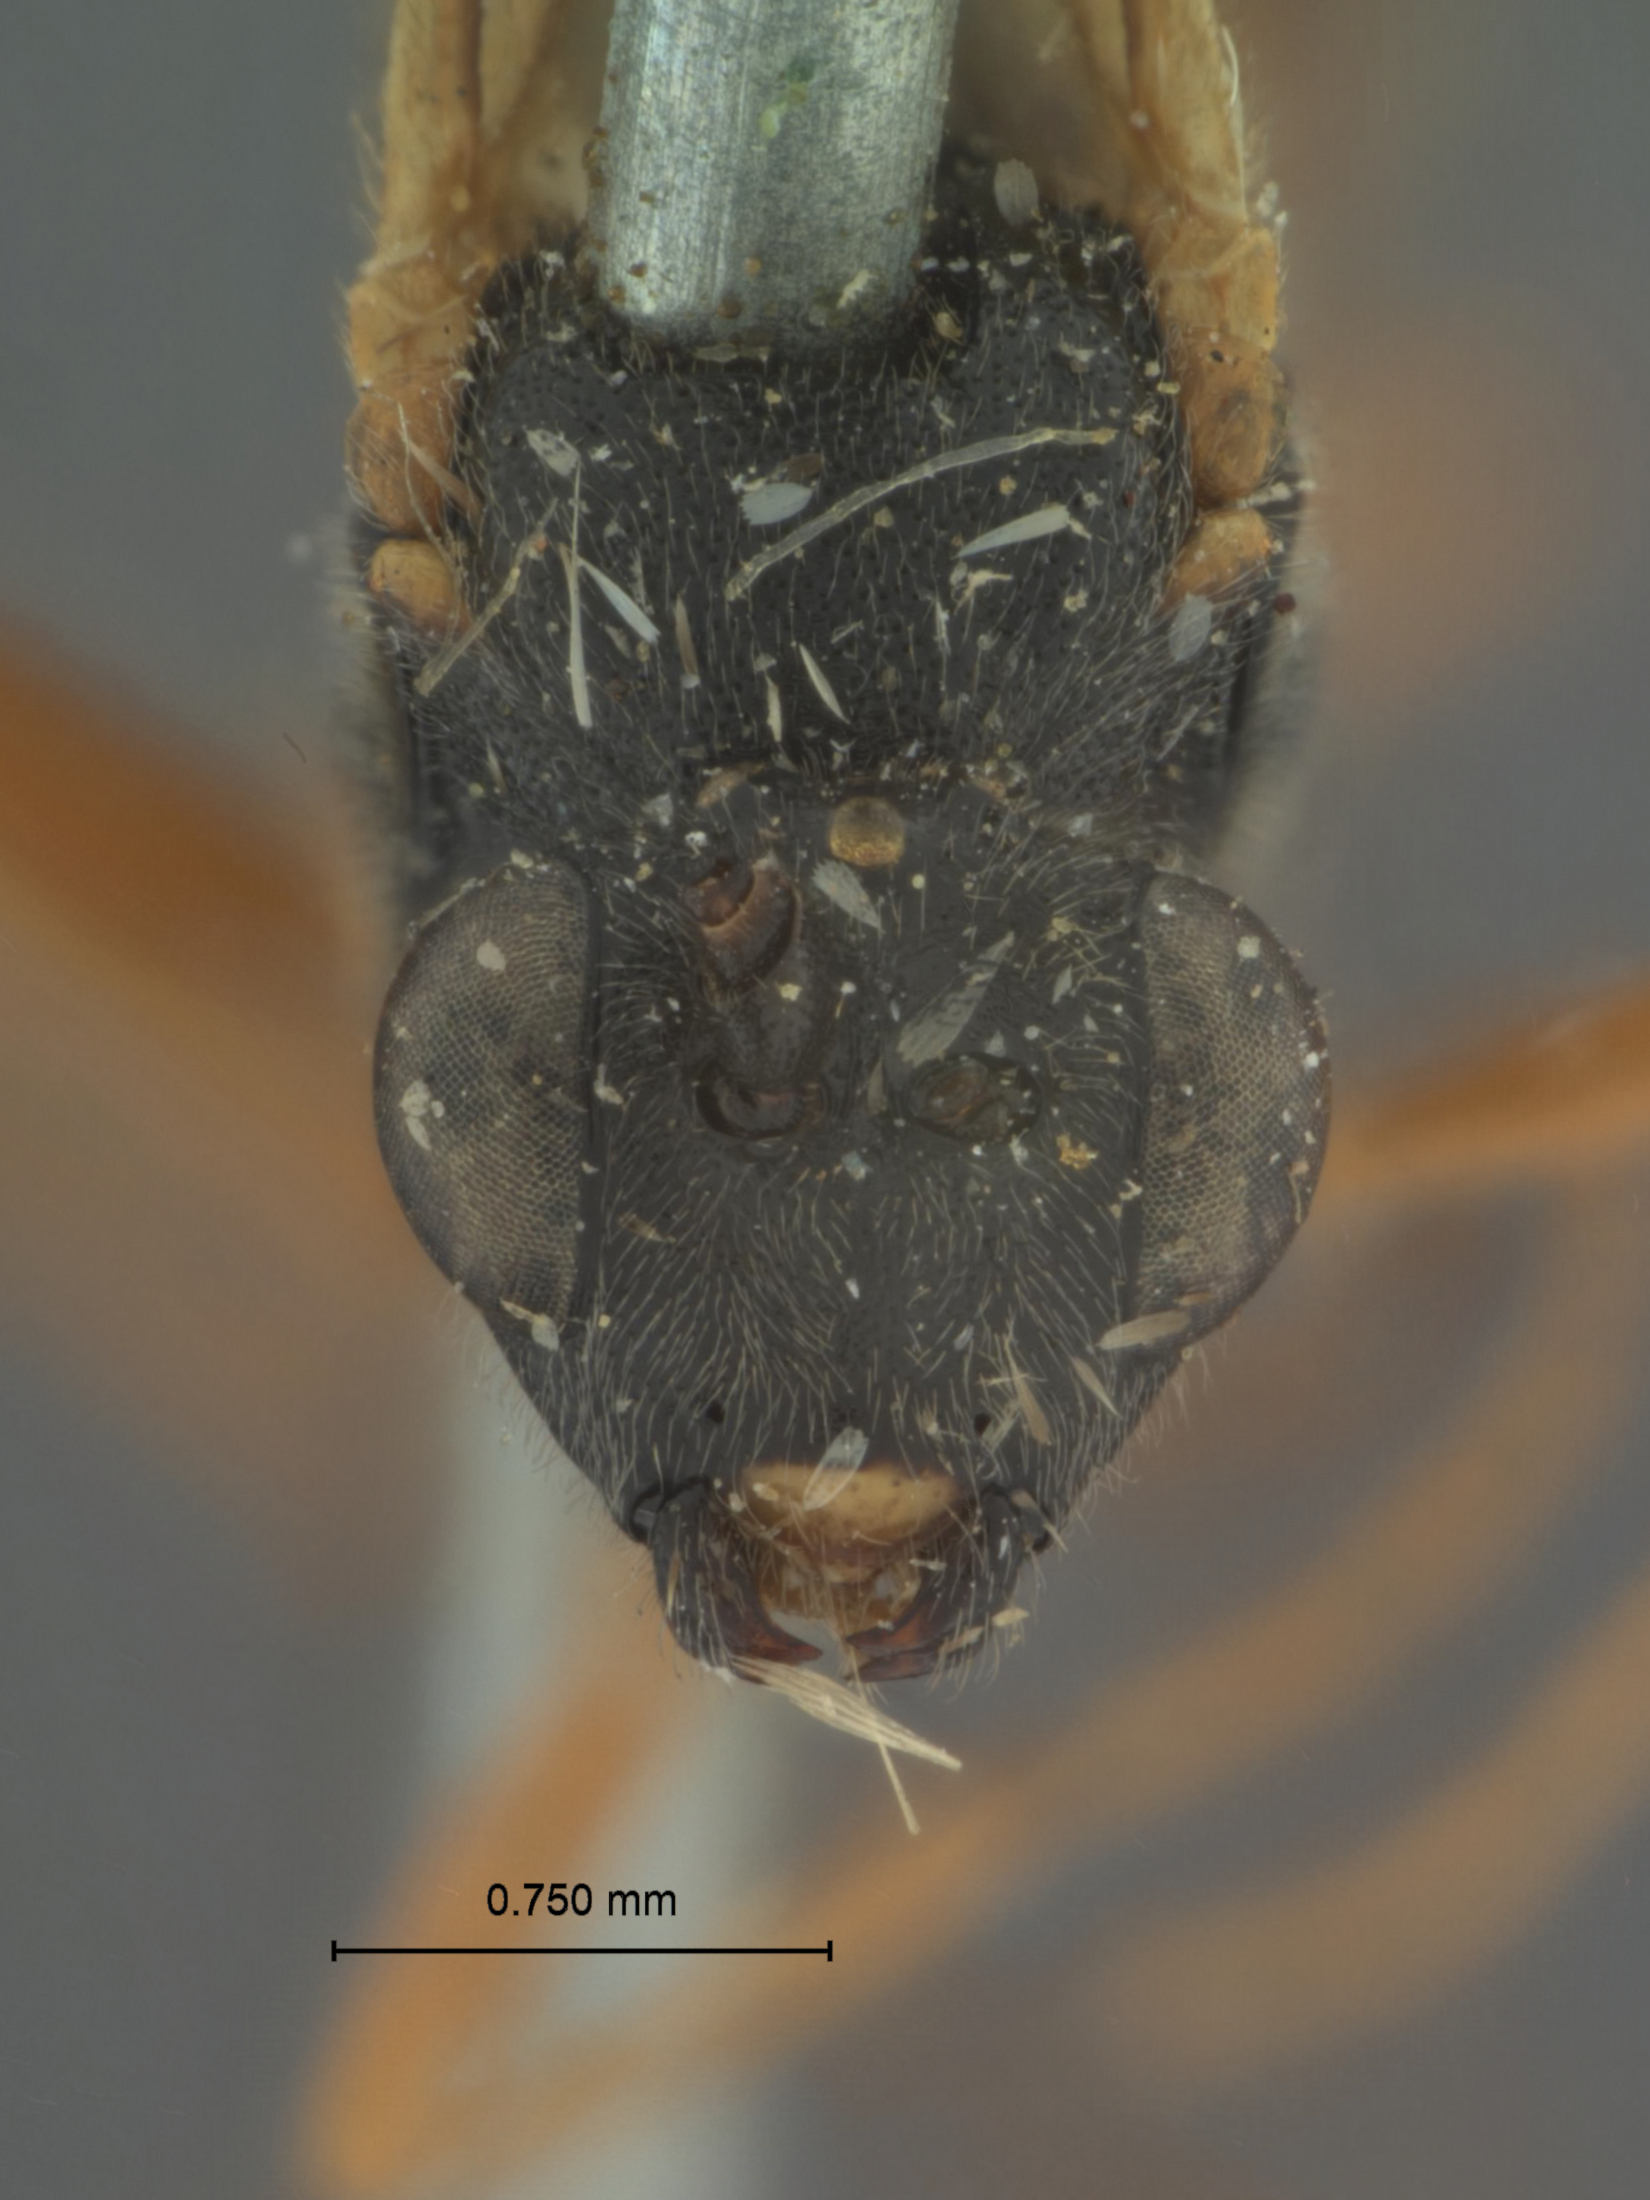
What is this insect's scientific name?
Glypta kukakensis
